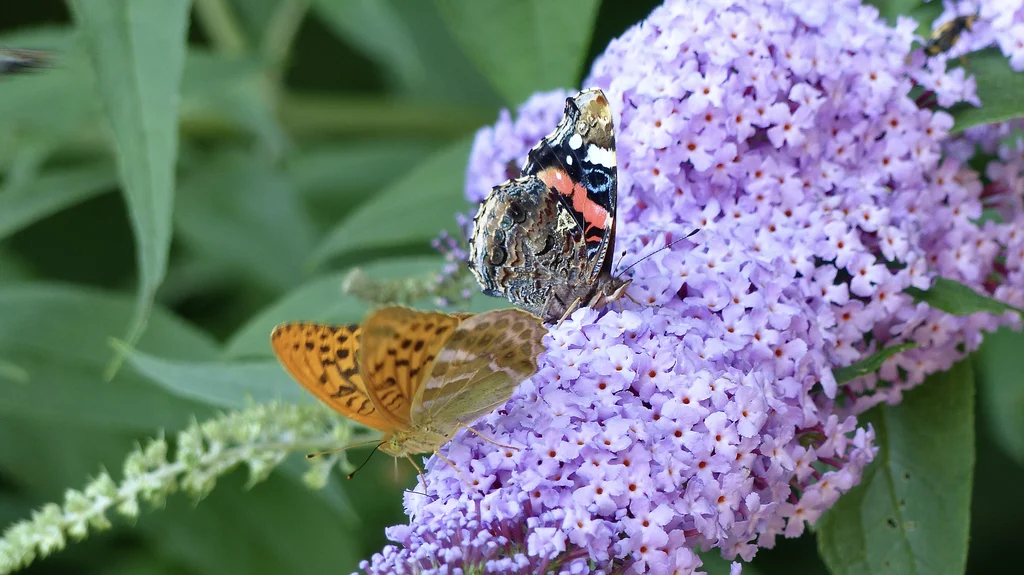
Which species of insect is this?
Vanessa atalanta
